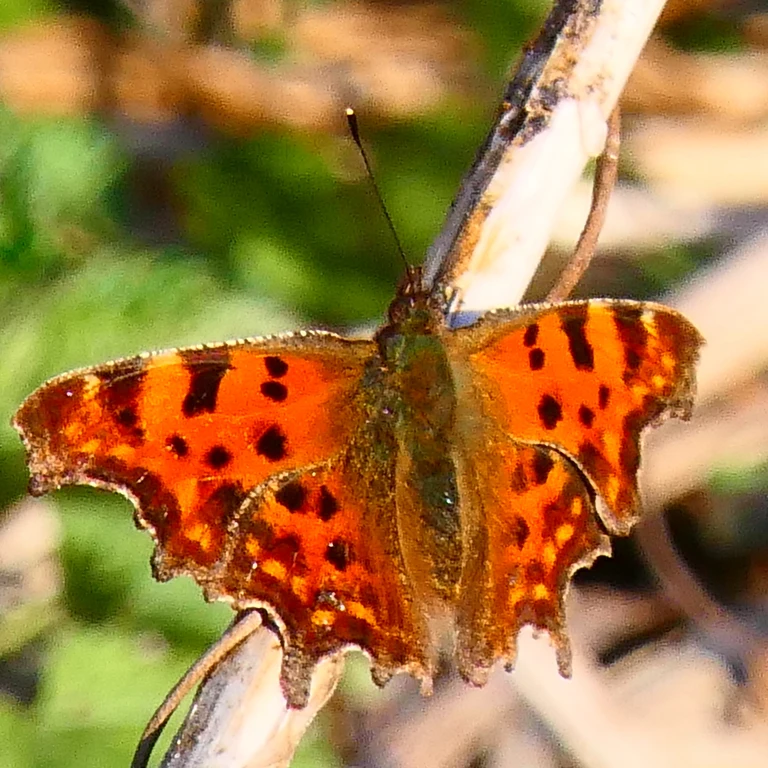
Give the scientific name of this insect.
Polygonia c-album
